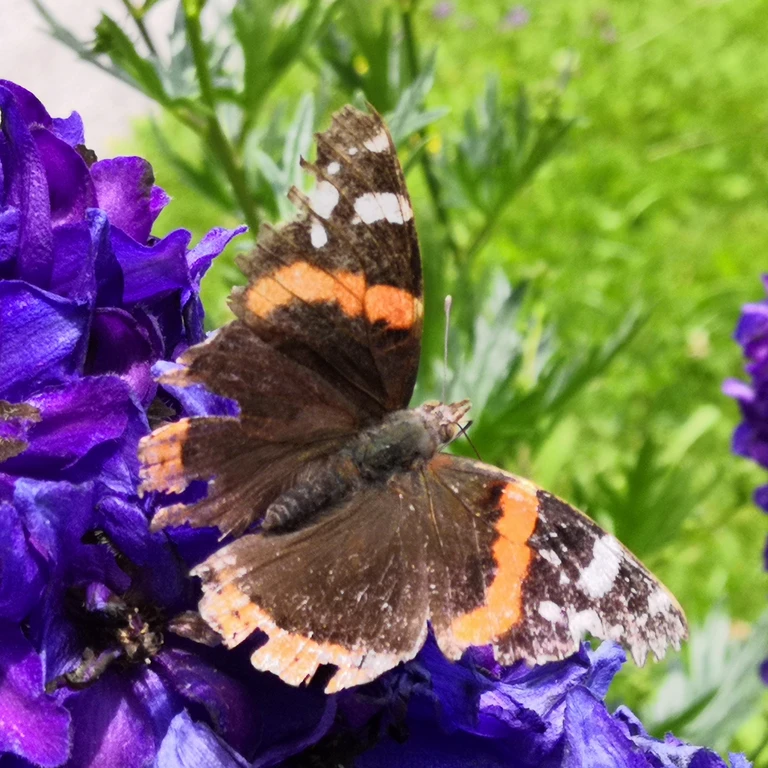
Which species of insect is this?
Vanessa atalanta
